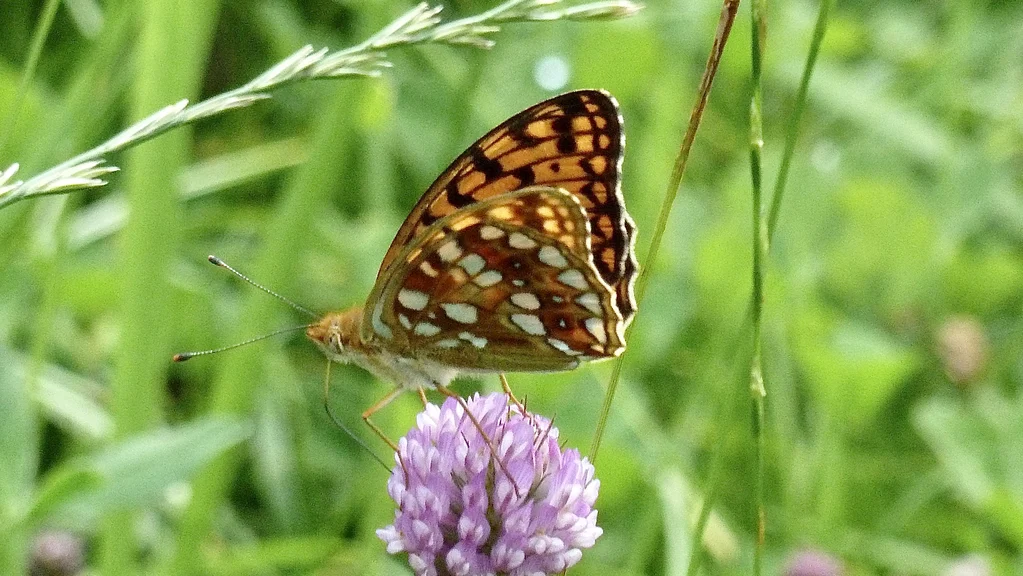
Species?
Fabriciana adippe
